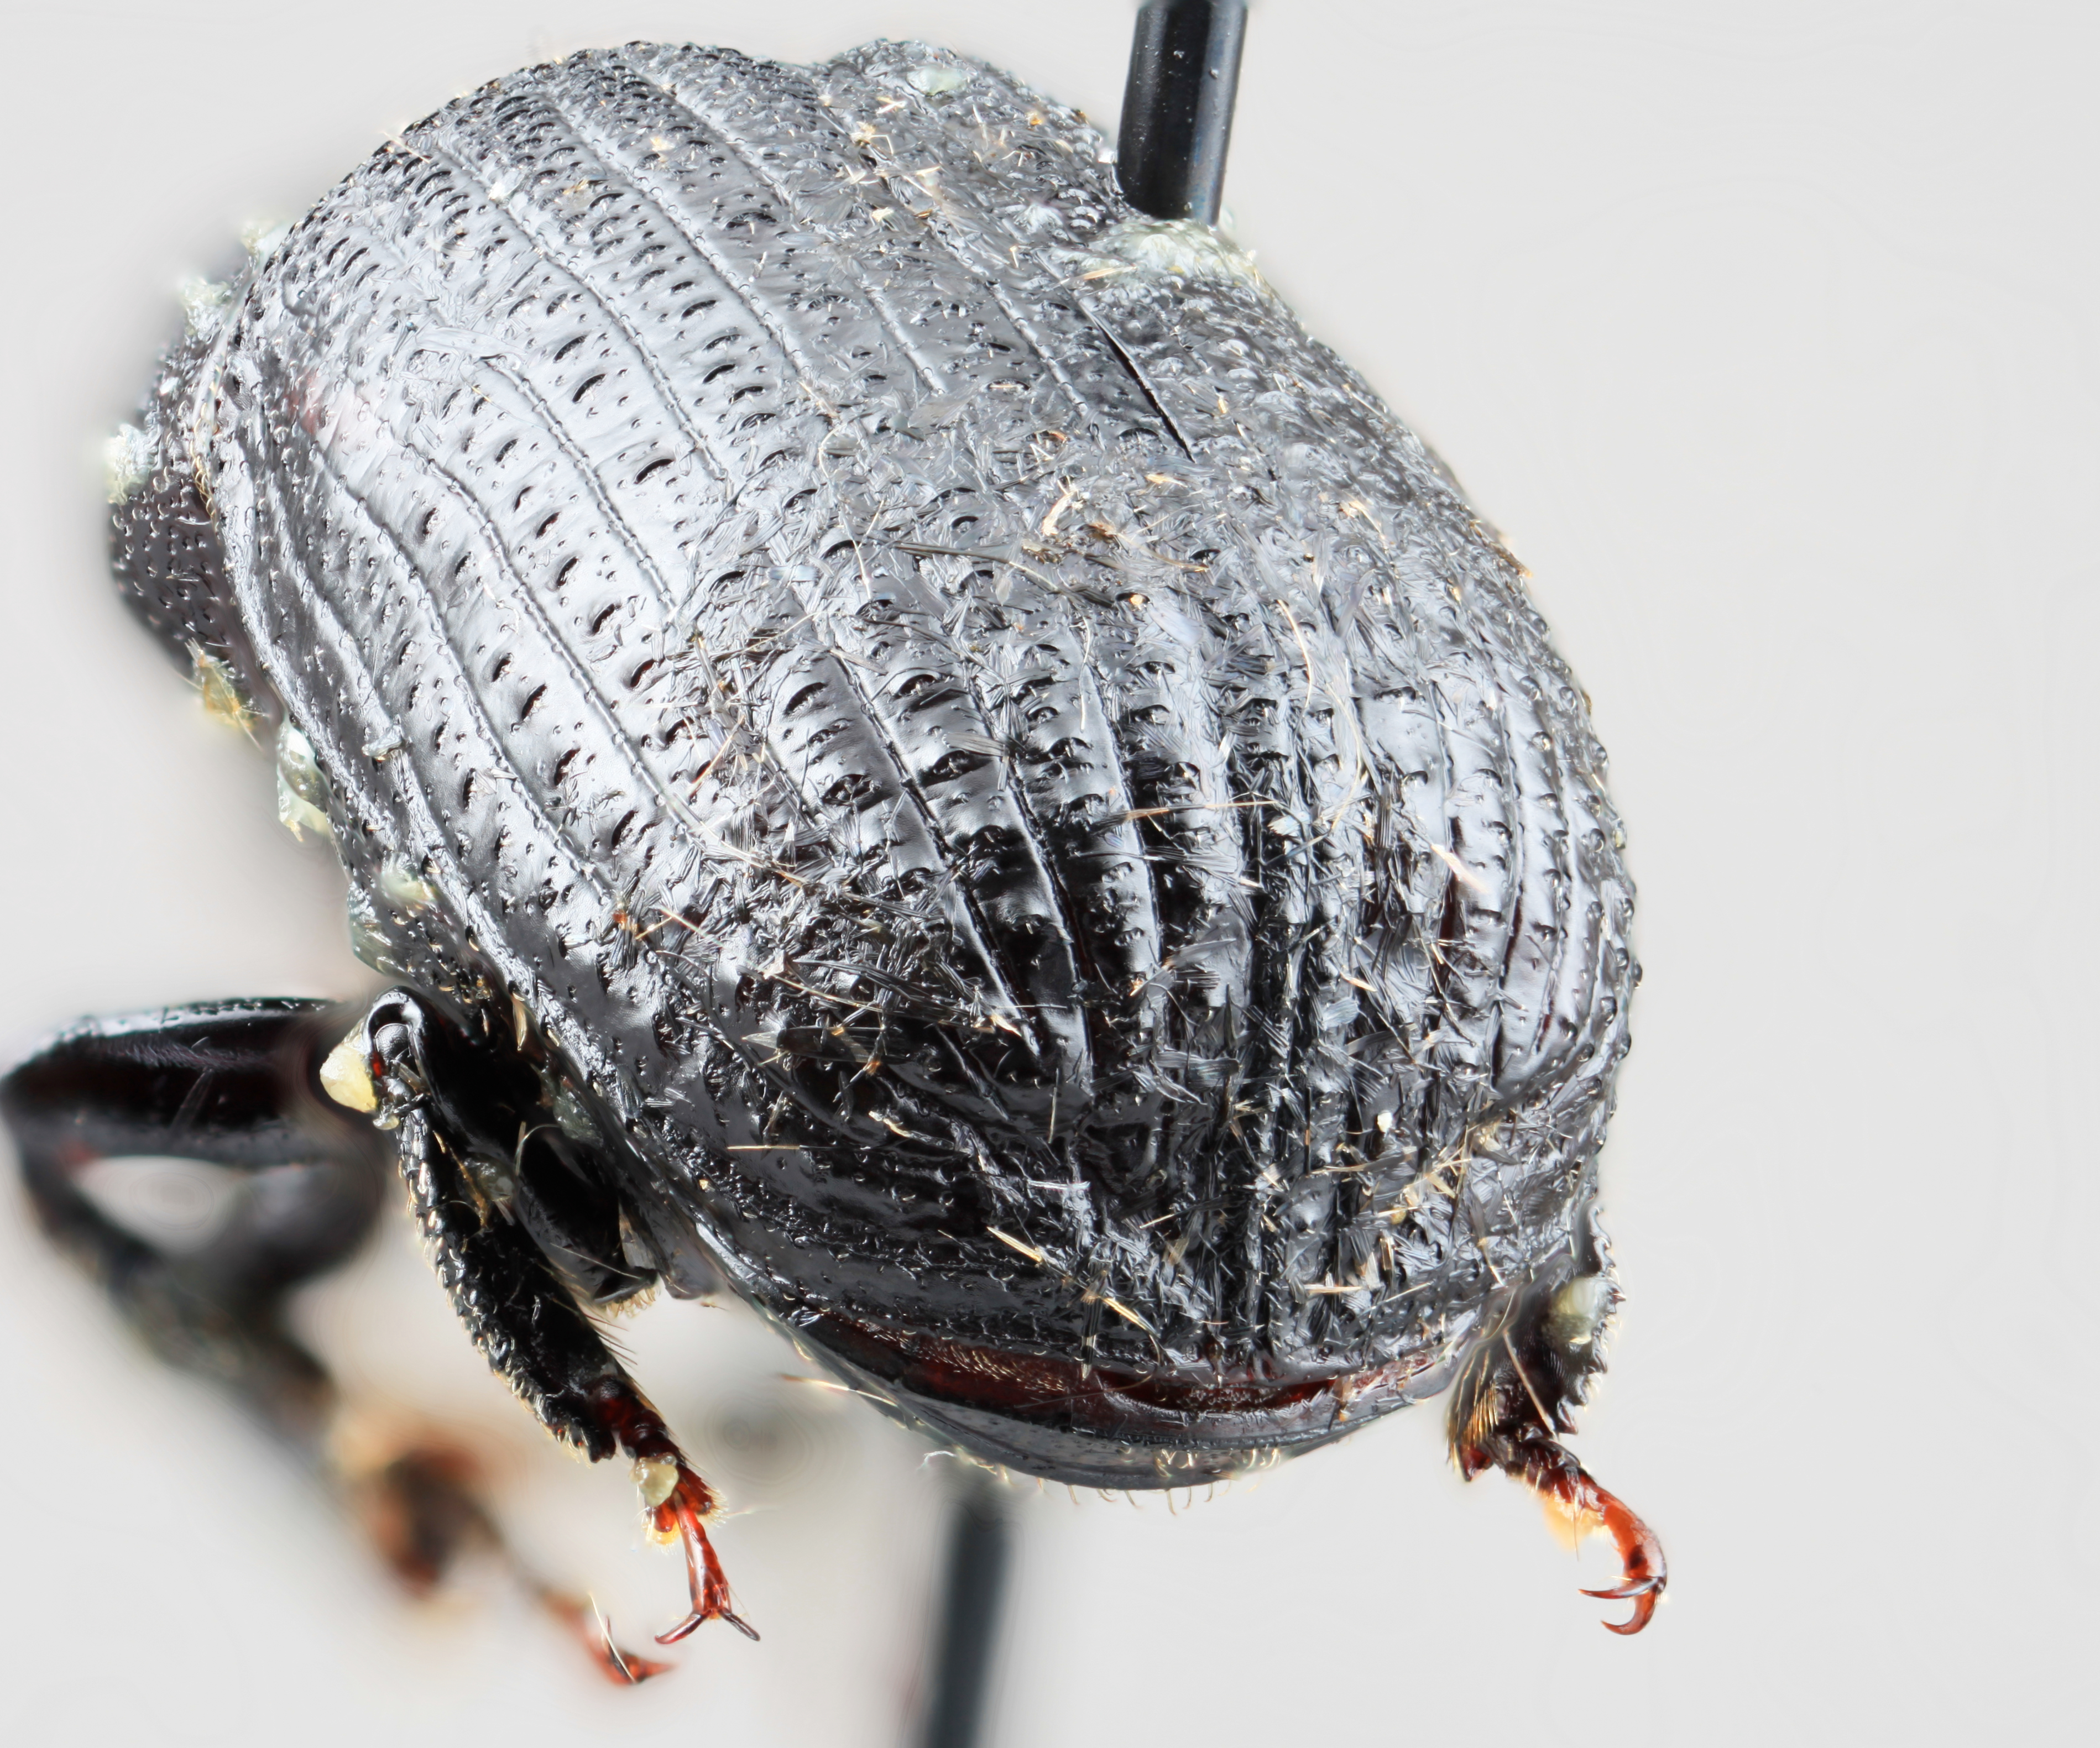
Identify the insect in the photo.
Phloeoborus niger
